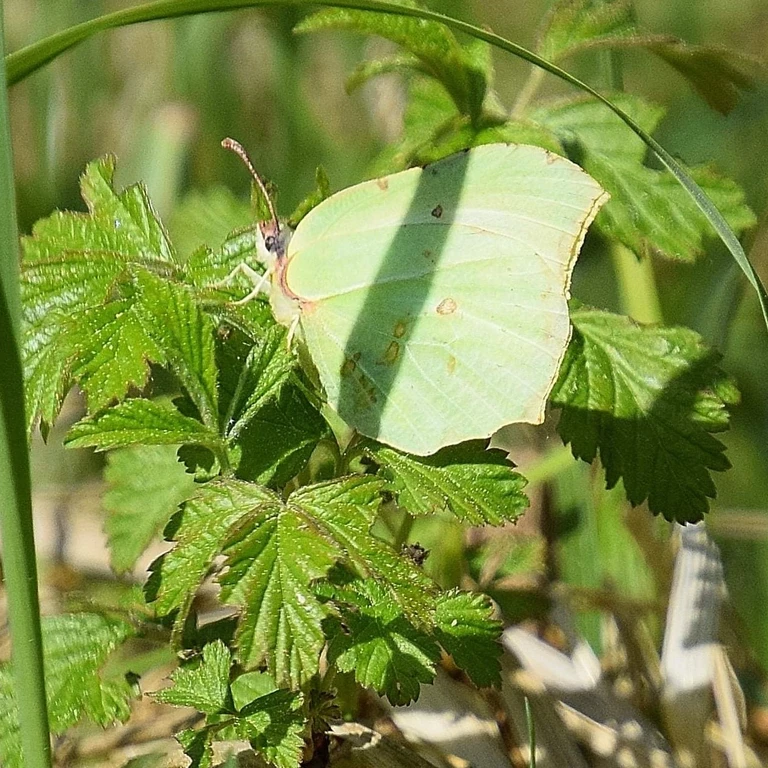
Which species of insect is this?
Gonepteryx rhamni
